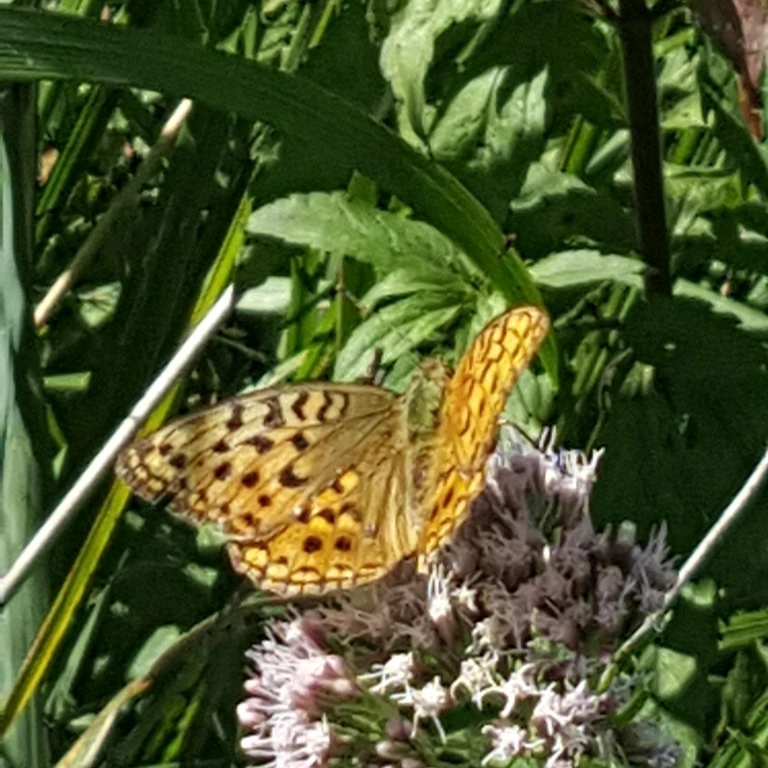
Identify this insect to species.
Fabriciana adippe
